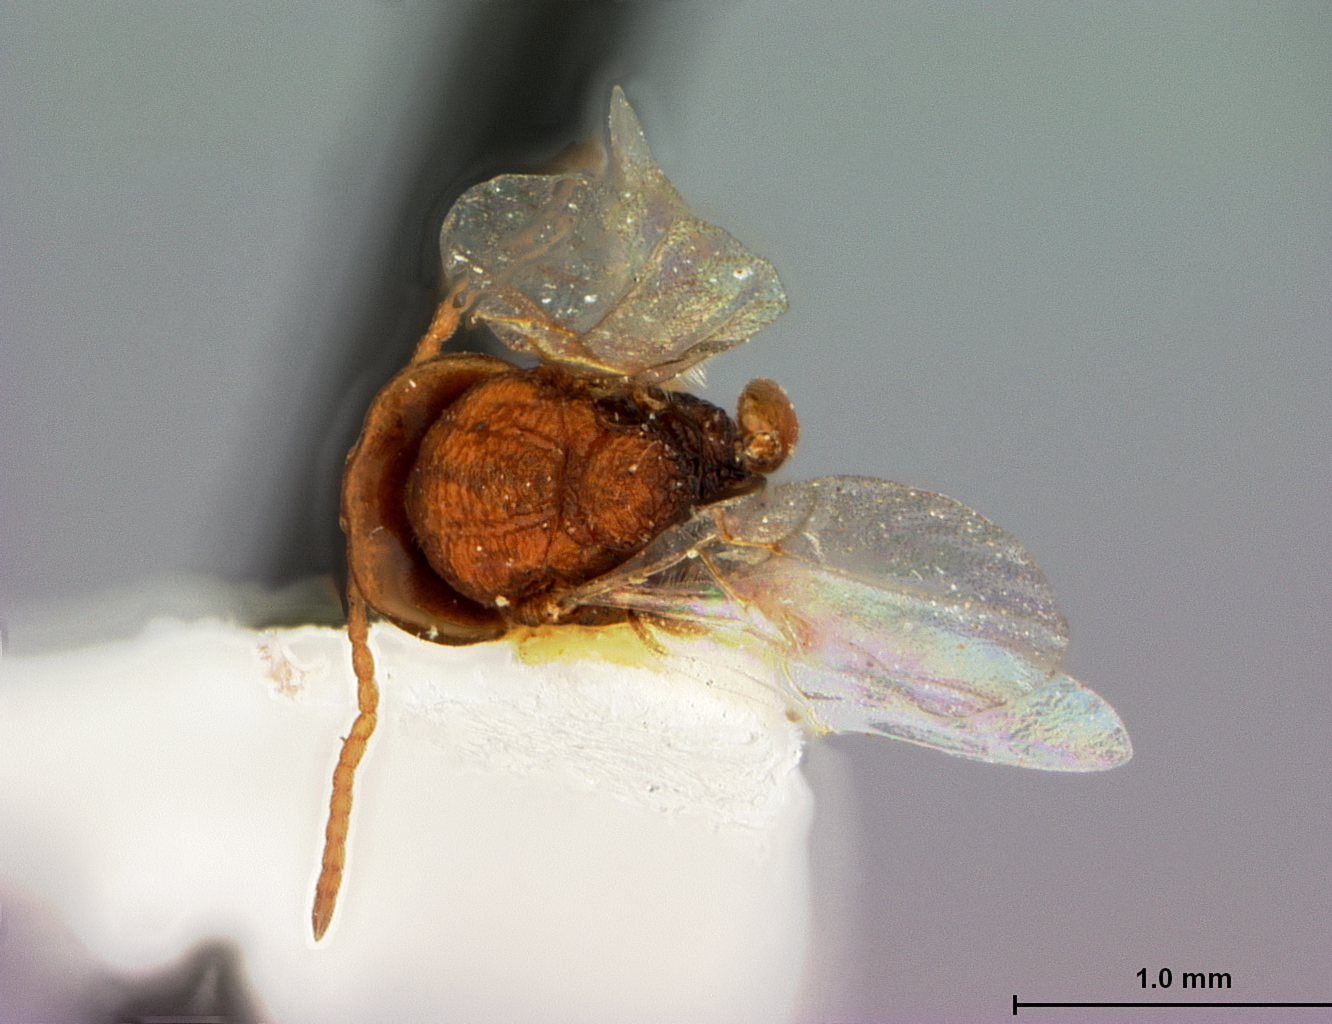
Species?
Callirhytis medularis
